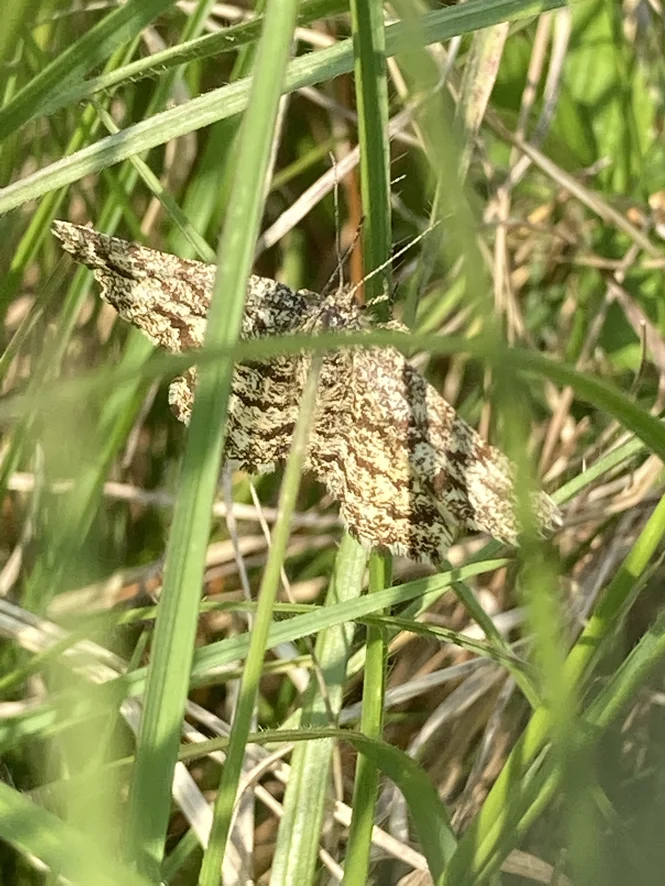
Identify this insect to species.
Ematurga atomaria
